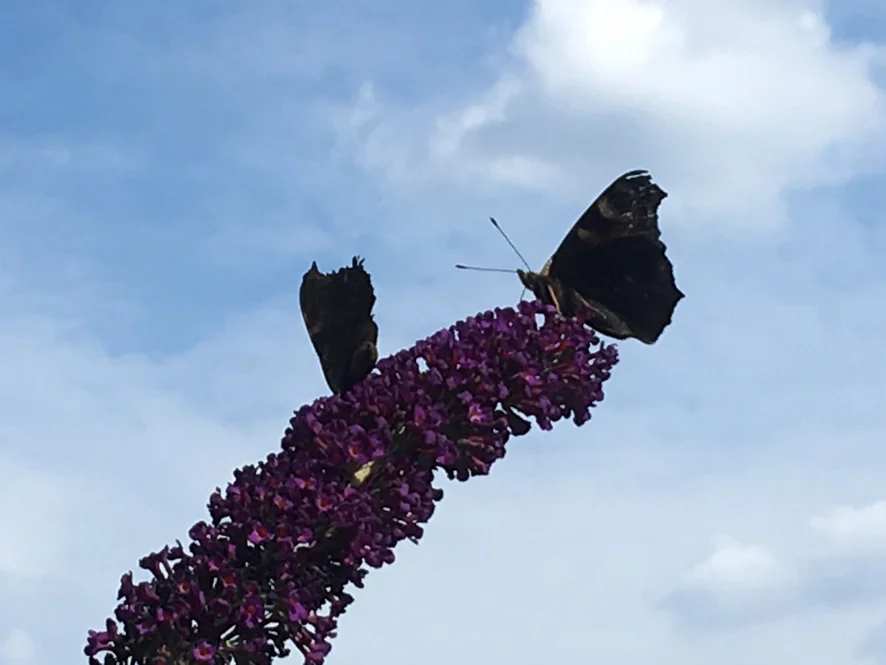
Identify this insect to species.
Aglais io
